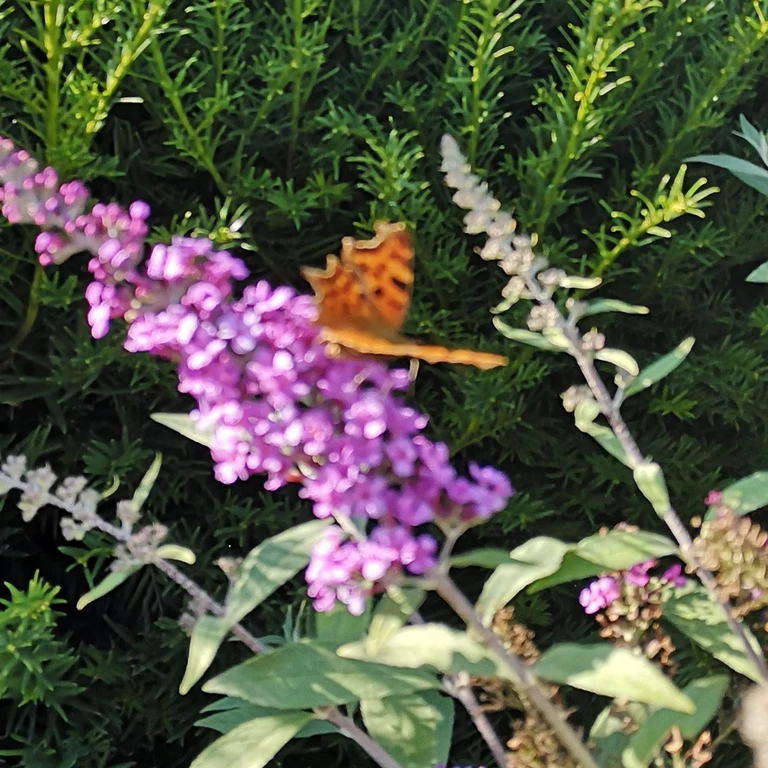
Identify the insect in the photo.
Polygonia c-album
